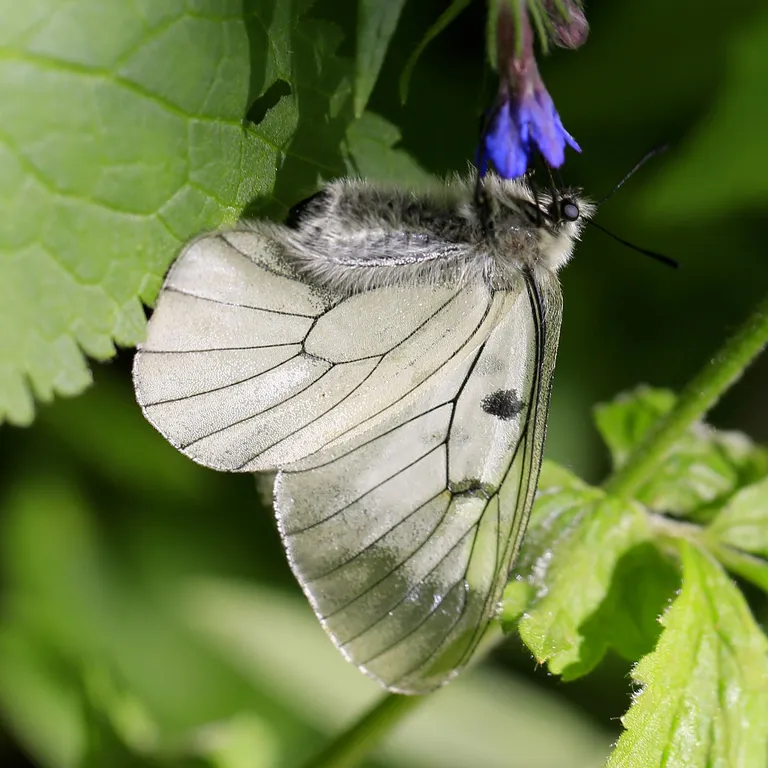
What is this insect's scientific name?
Parnassius mnemosyne
